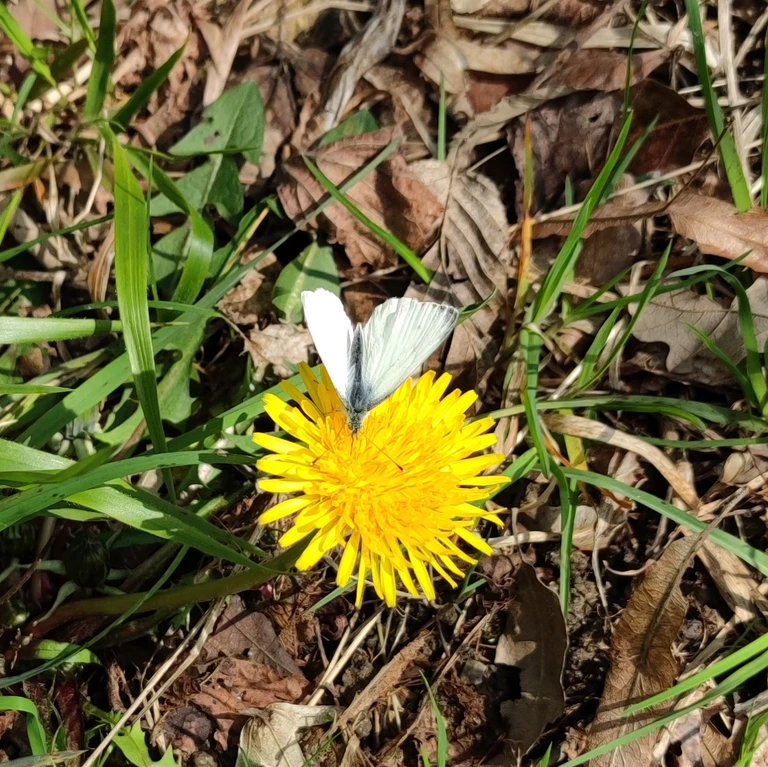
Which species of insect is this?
Pieris napi
